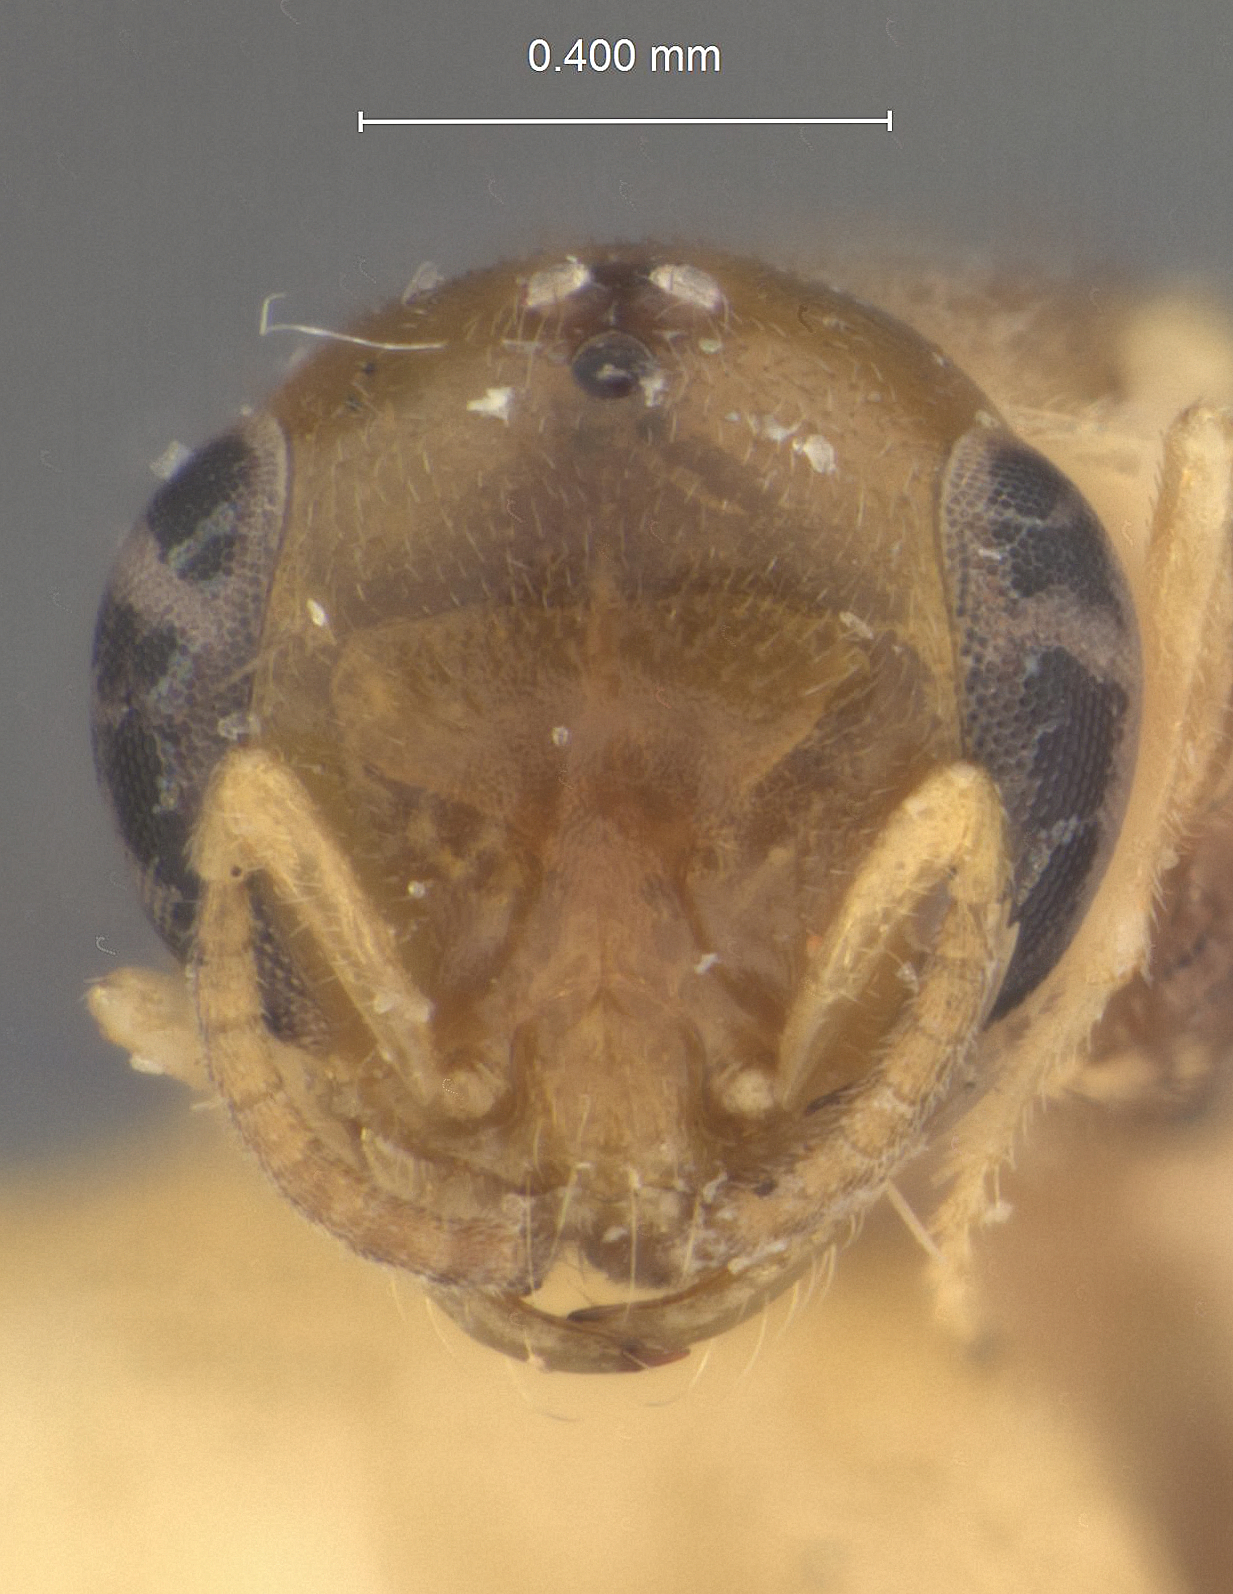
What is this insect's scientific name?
Microstigmus pallidus
